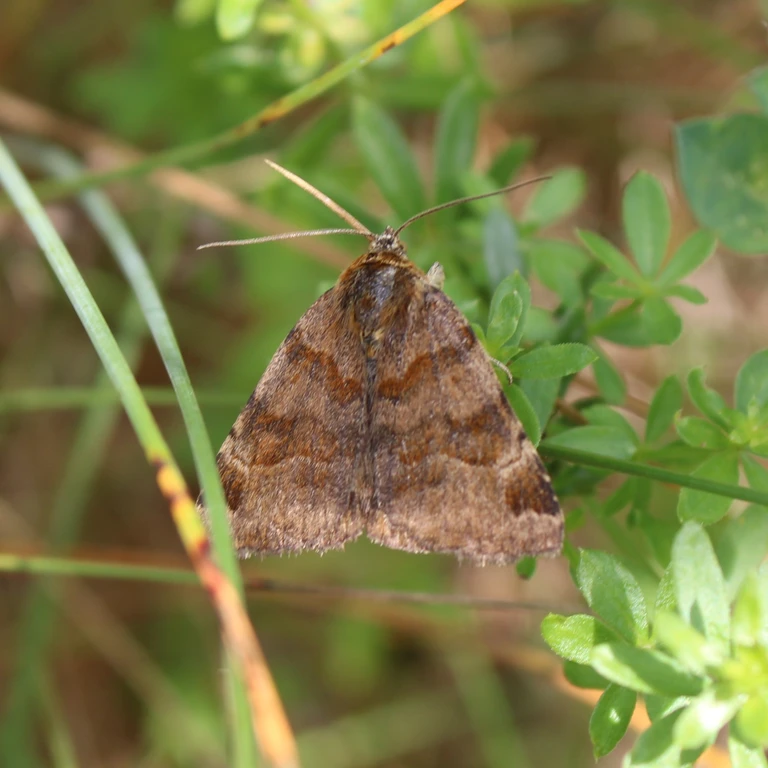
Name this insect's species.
Euclidia glyphica
